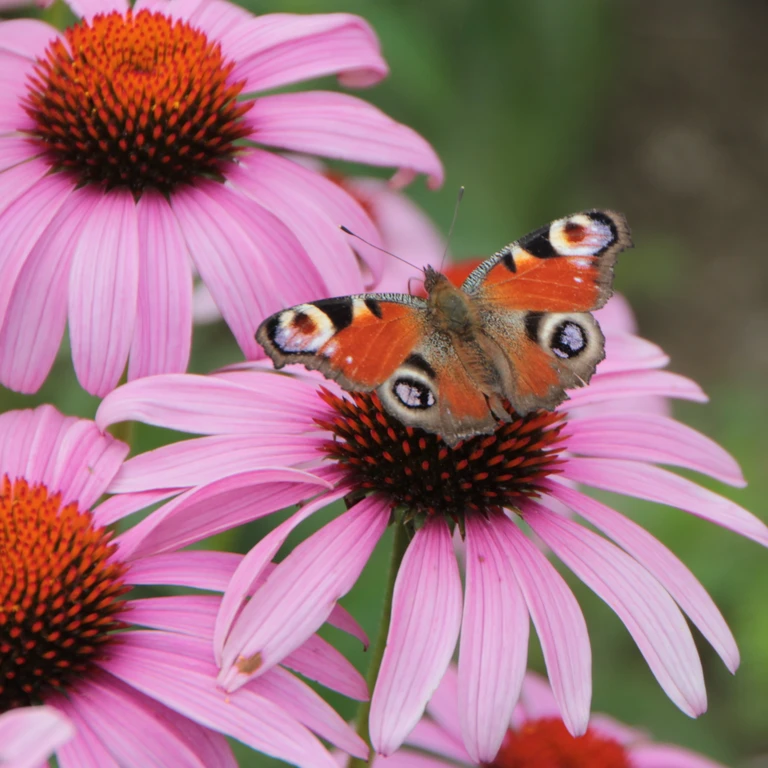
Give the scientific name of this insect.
Aglais io
